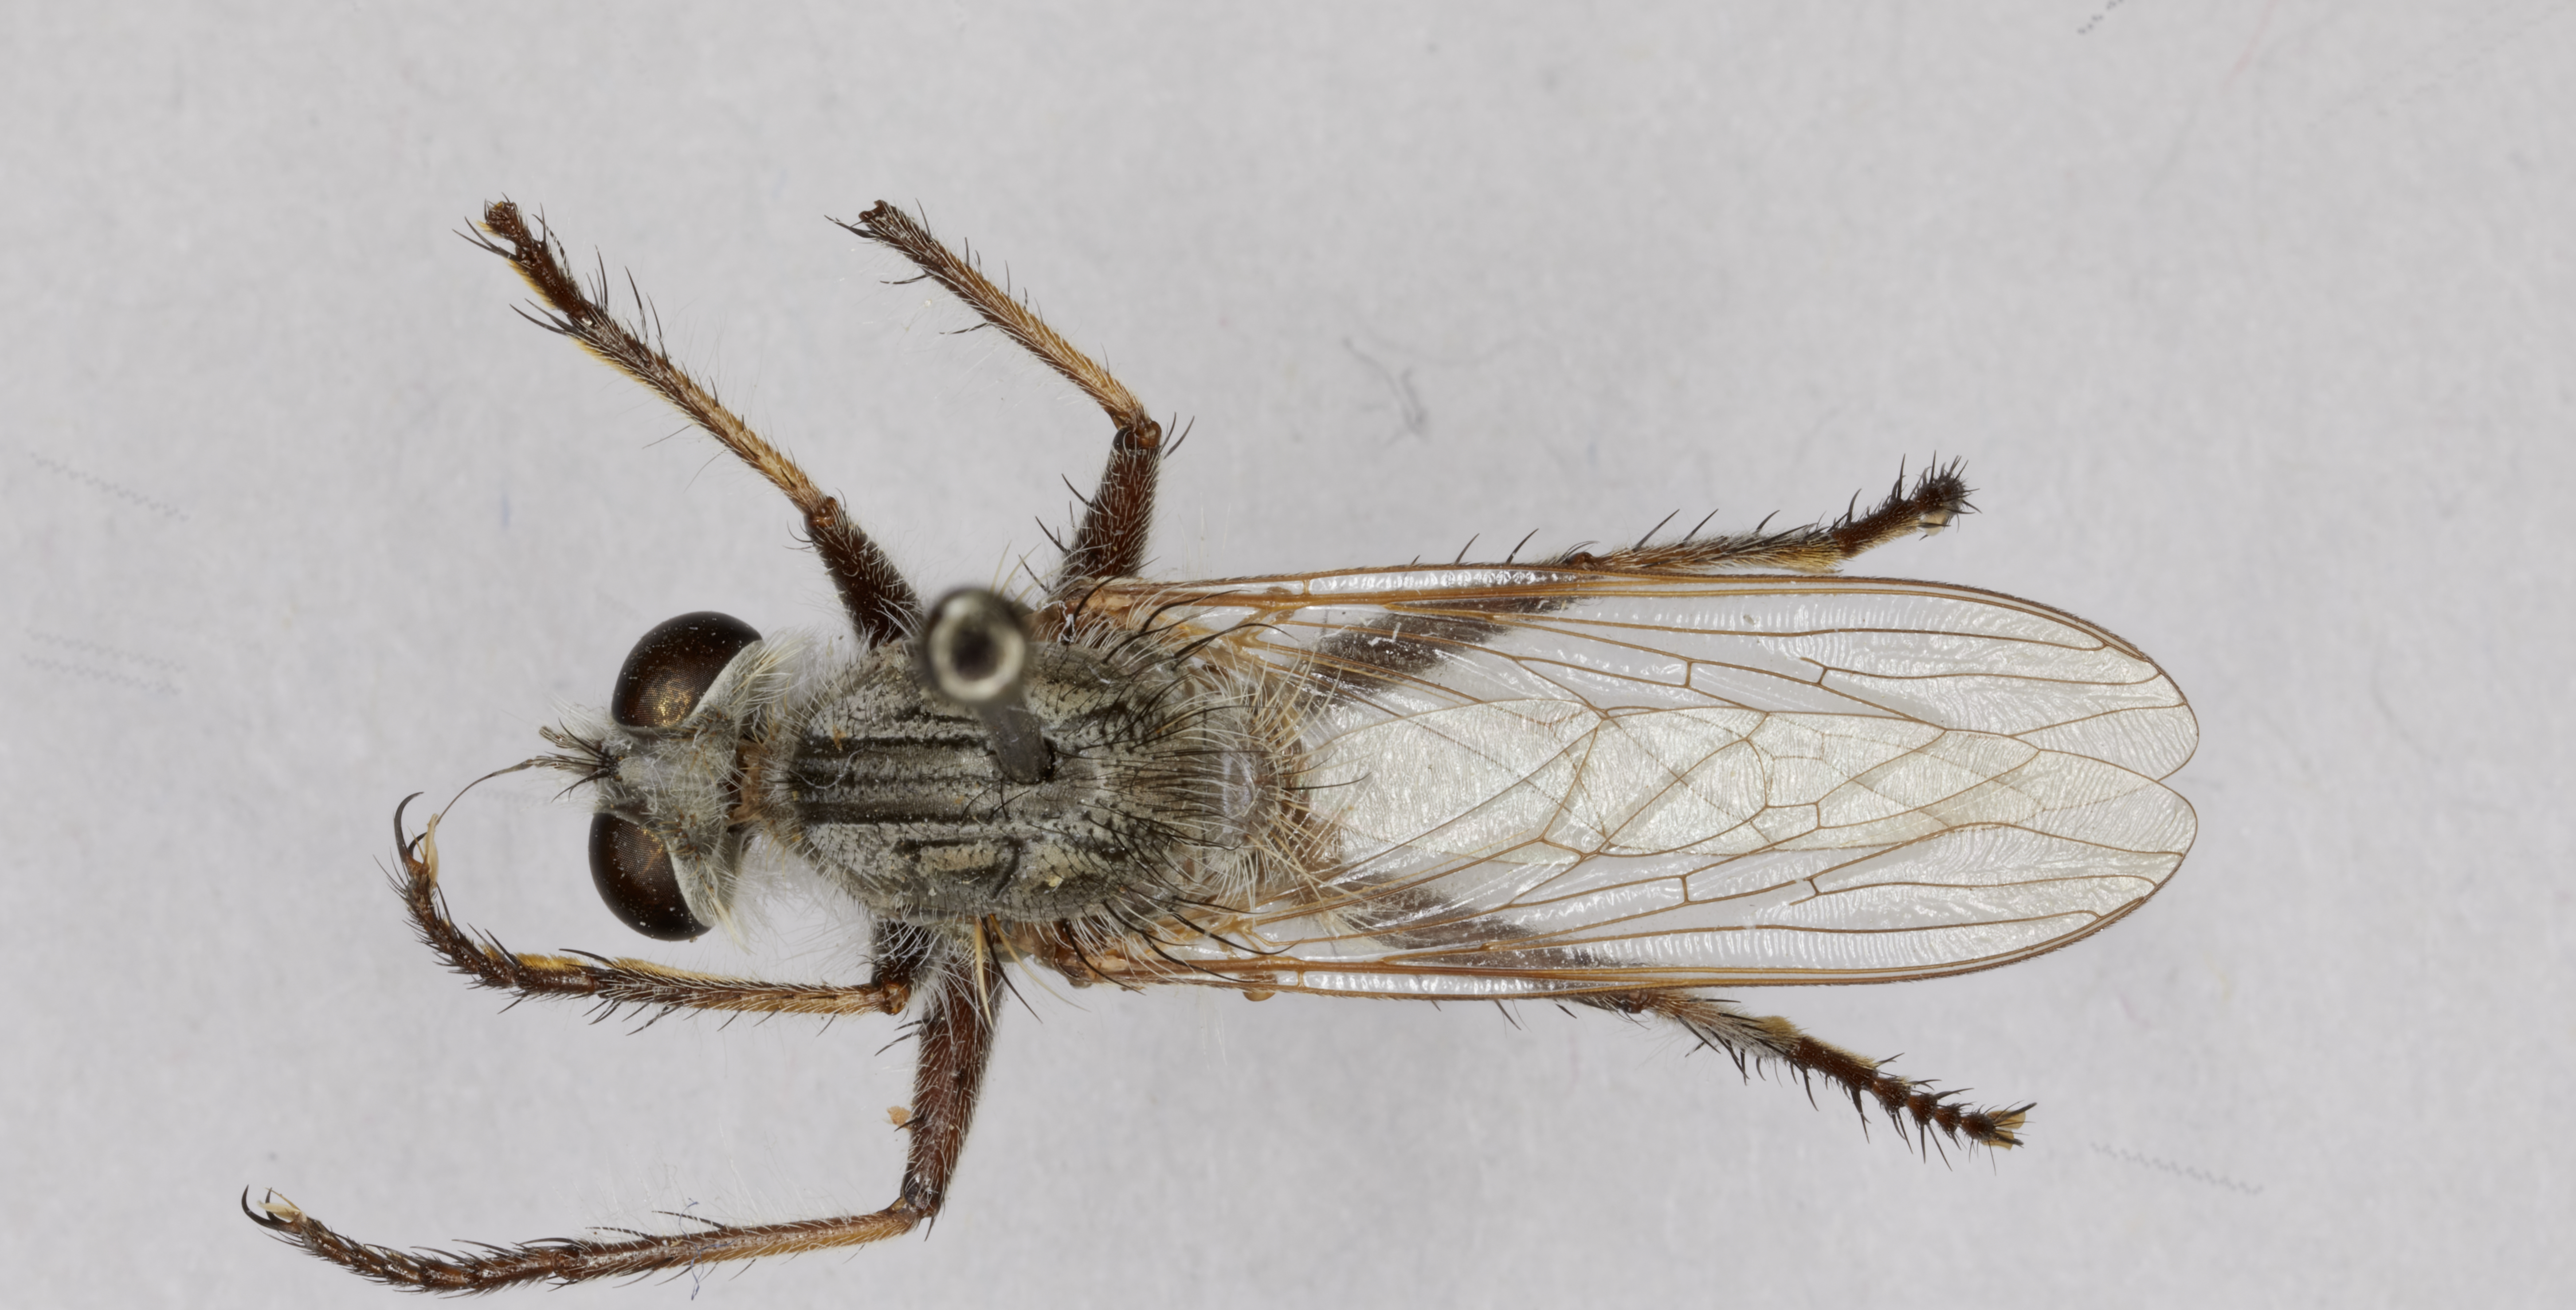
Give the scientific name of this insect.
Erax utahensis
